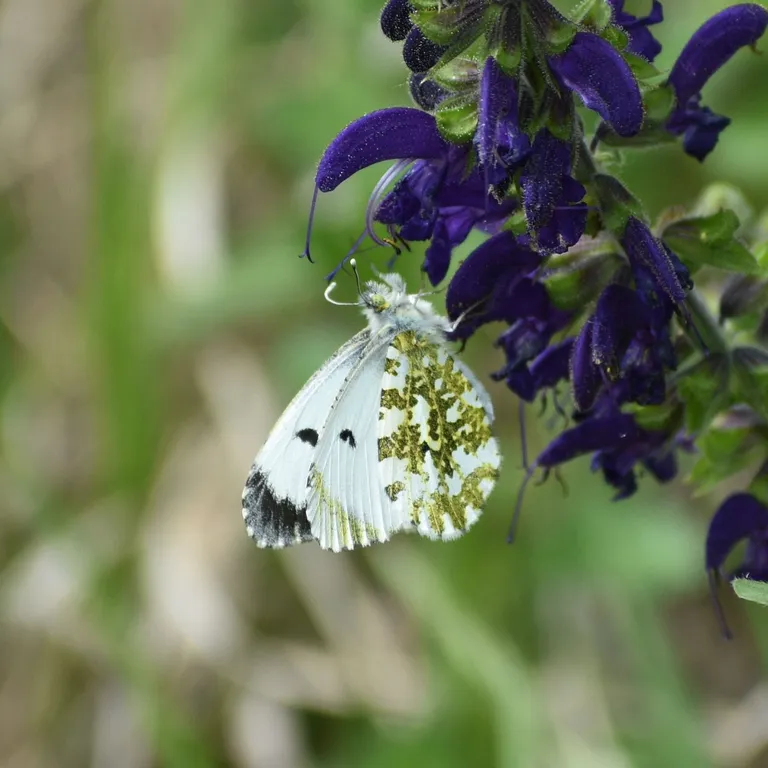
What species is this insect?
Anthocharis cardamines
